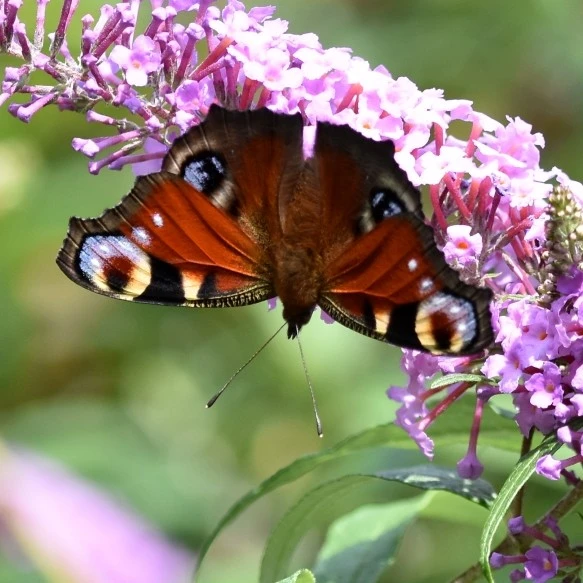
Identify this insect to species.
Aglais io
